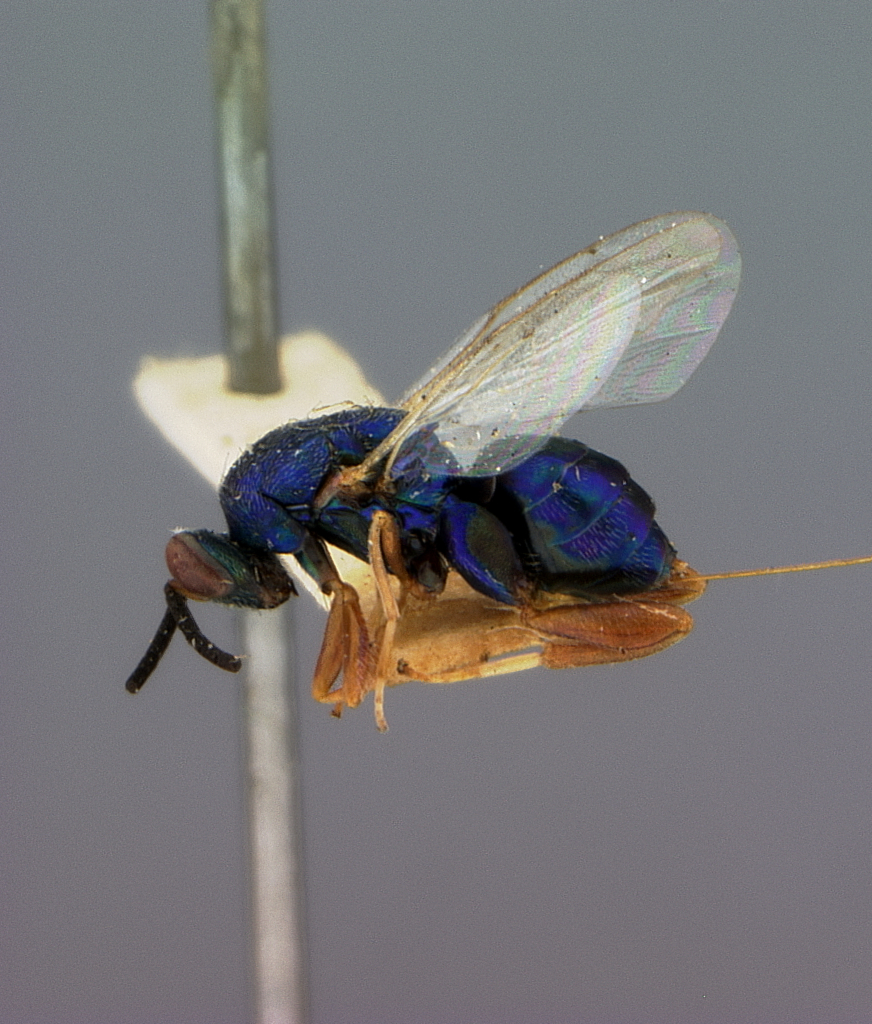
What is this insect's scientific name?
Callimome coerulea
